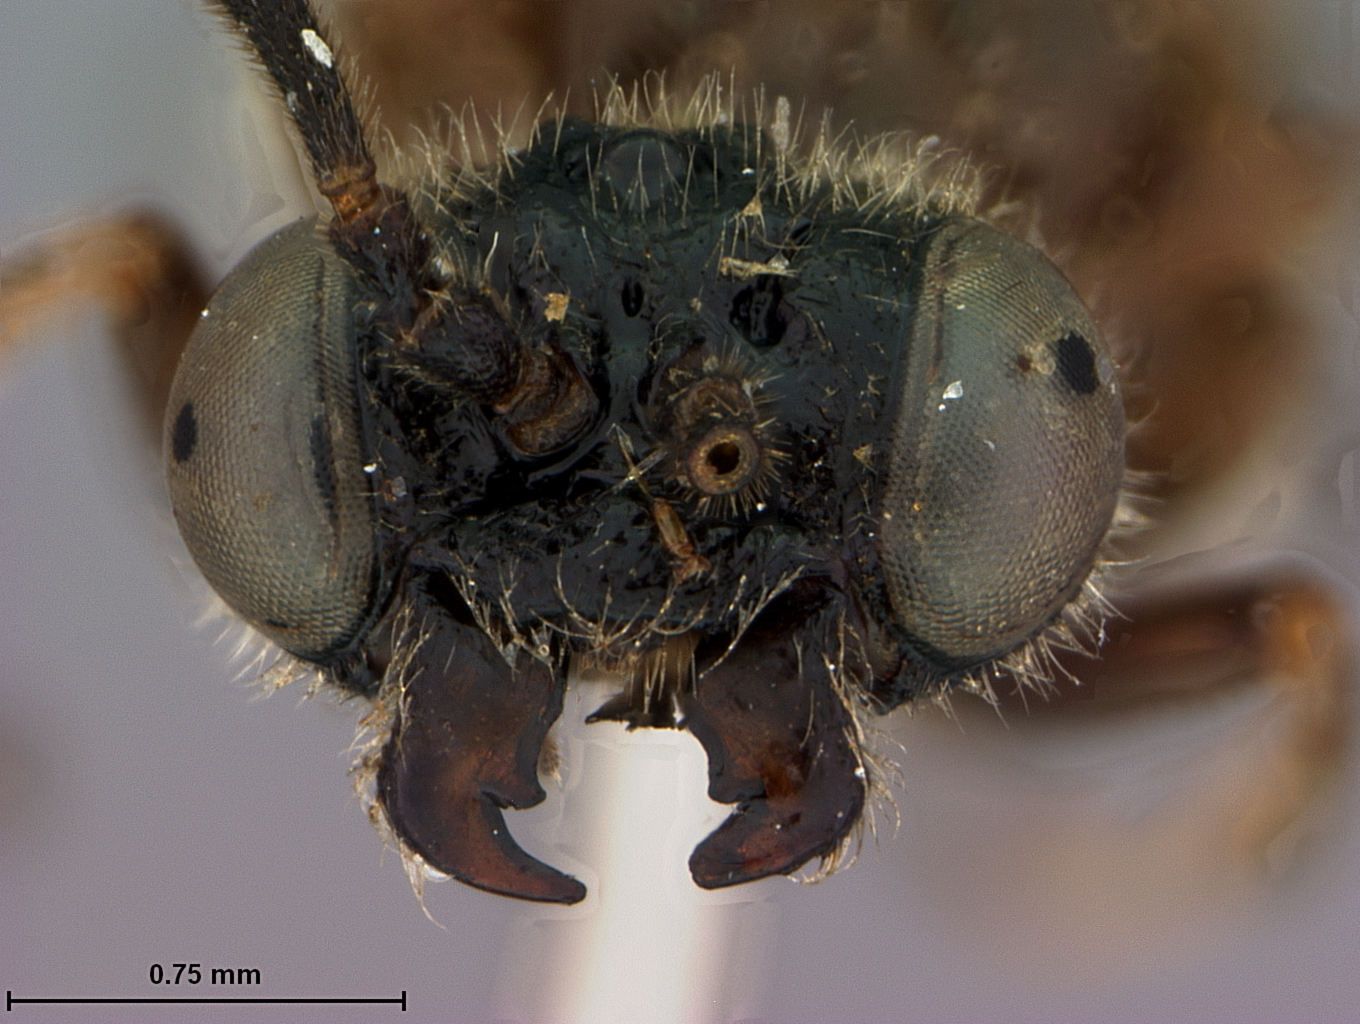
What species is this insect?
Allantopsis thoracica
